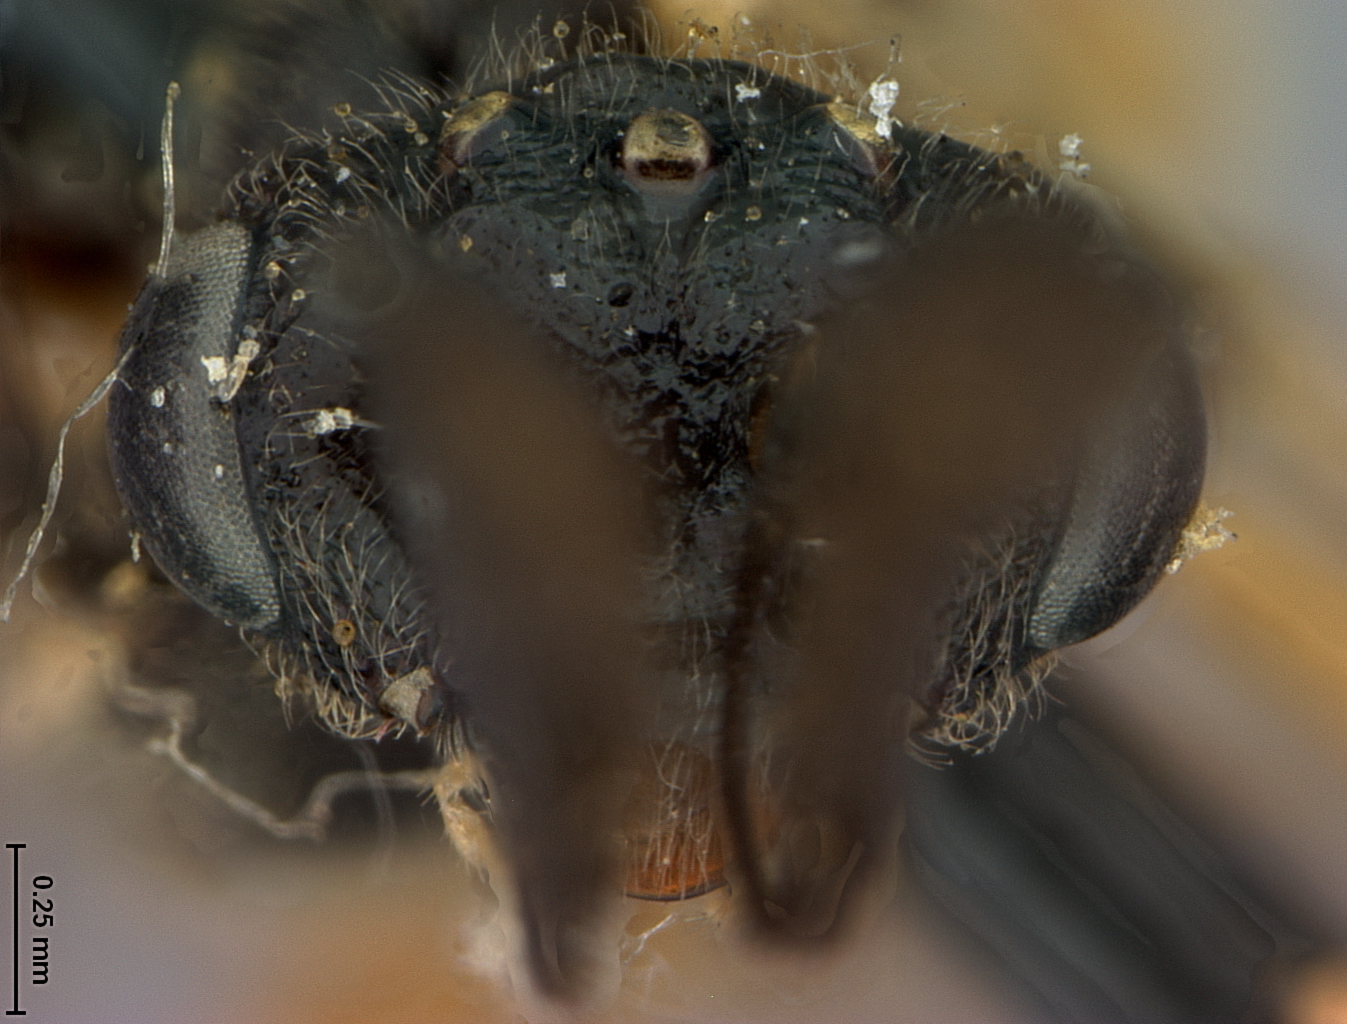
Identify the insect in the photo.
Lophyrus hypomelas
